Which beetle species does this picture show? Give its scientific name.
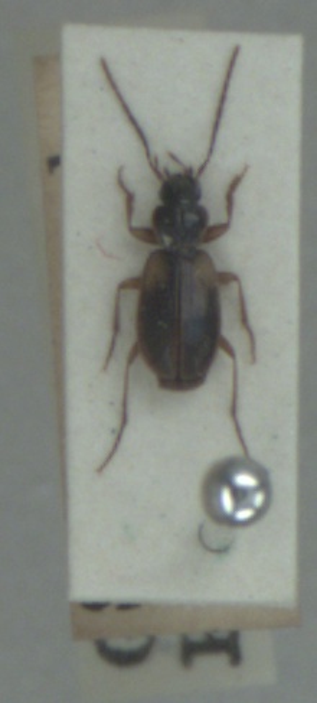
Badister sodalis
